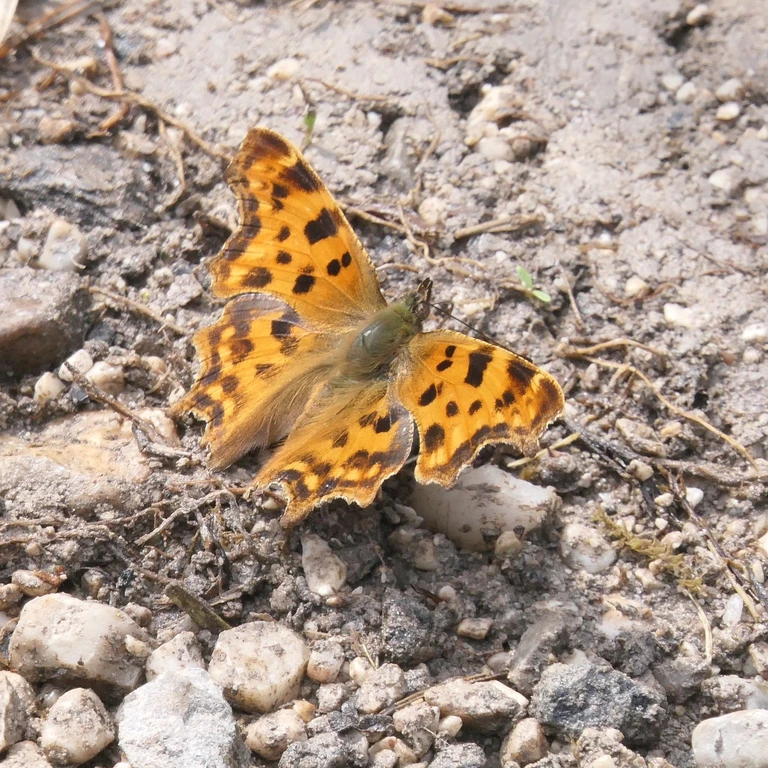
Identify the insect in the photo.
Polygonia c-album
